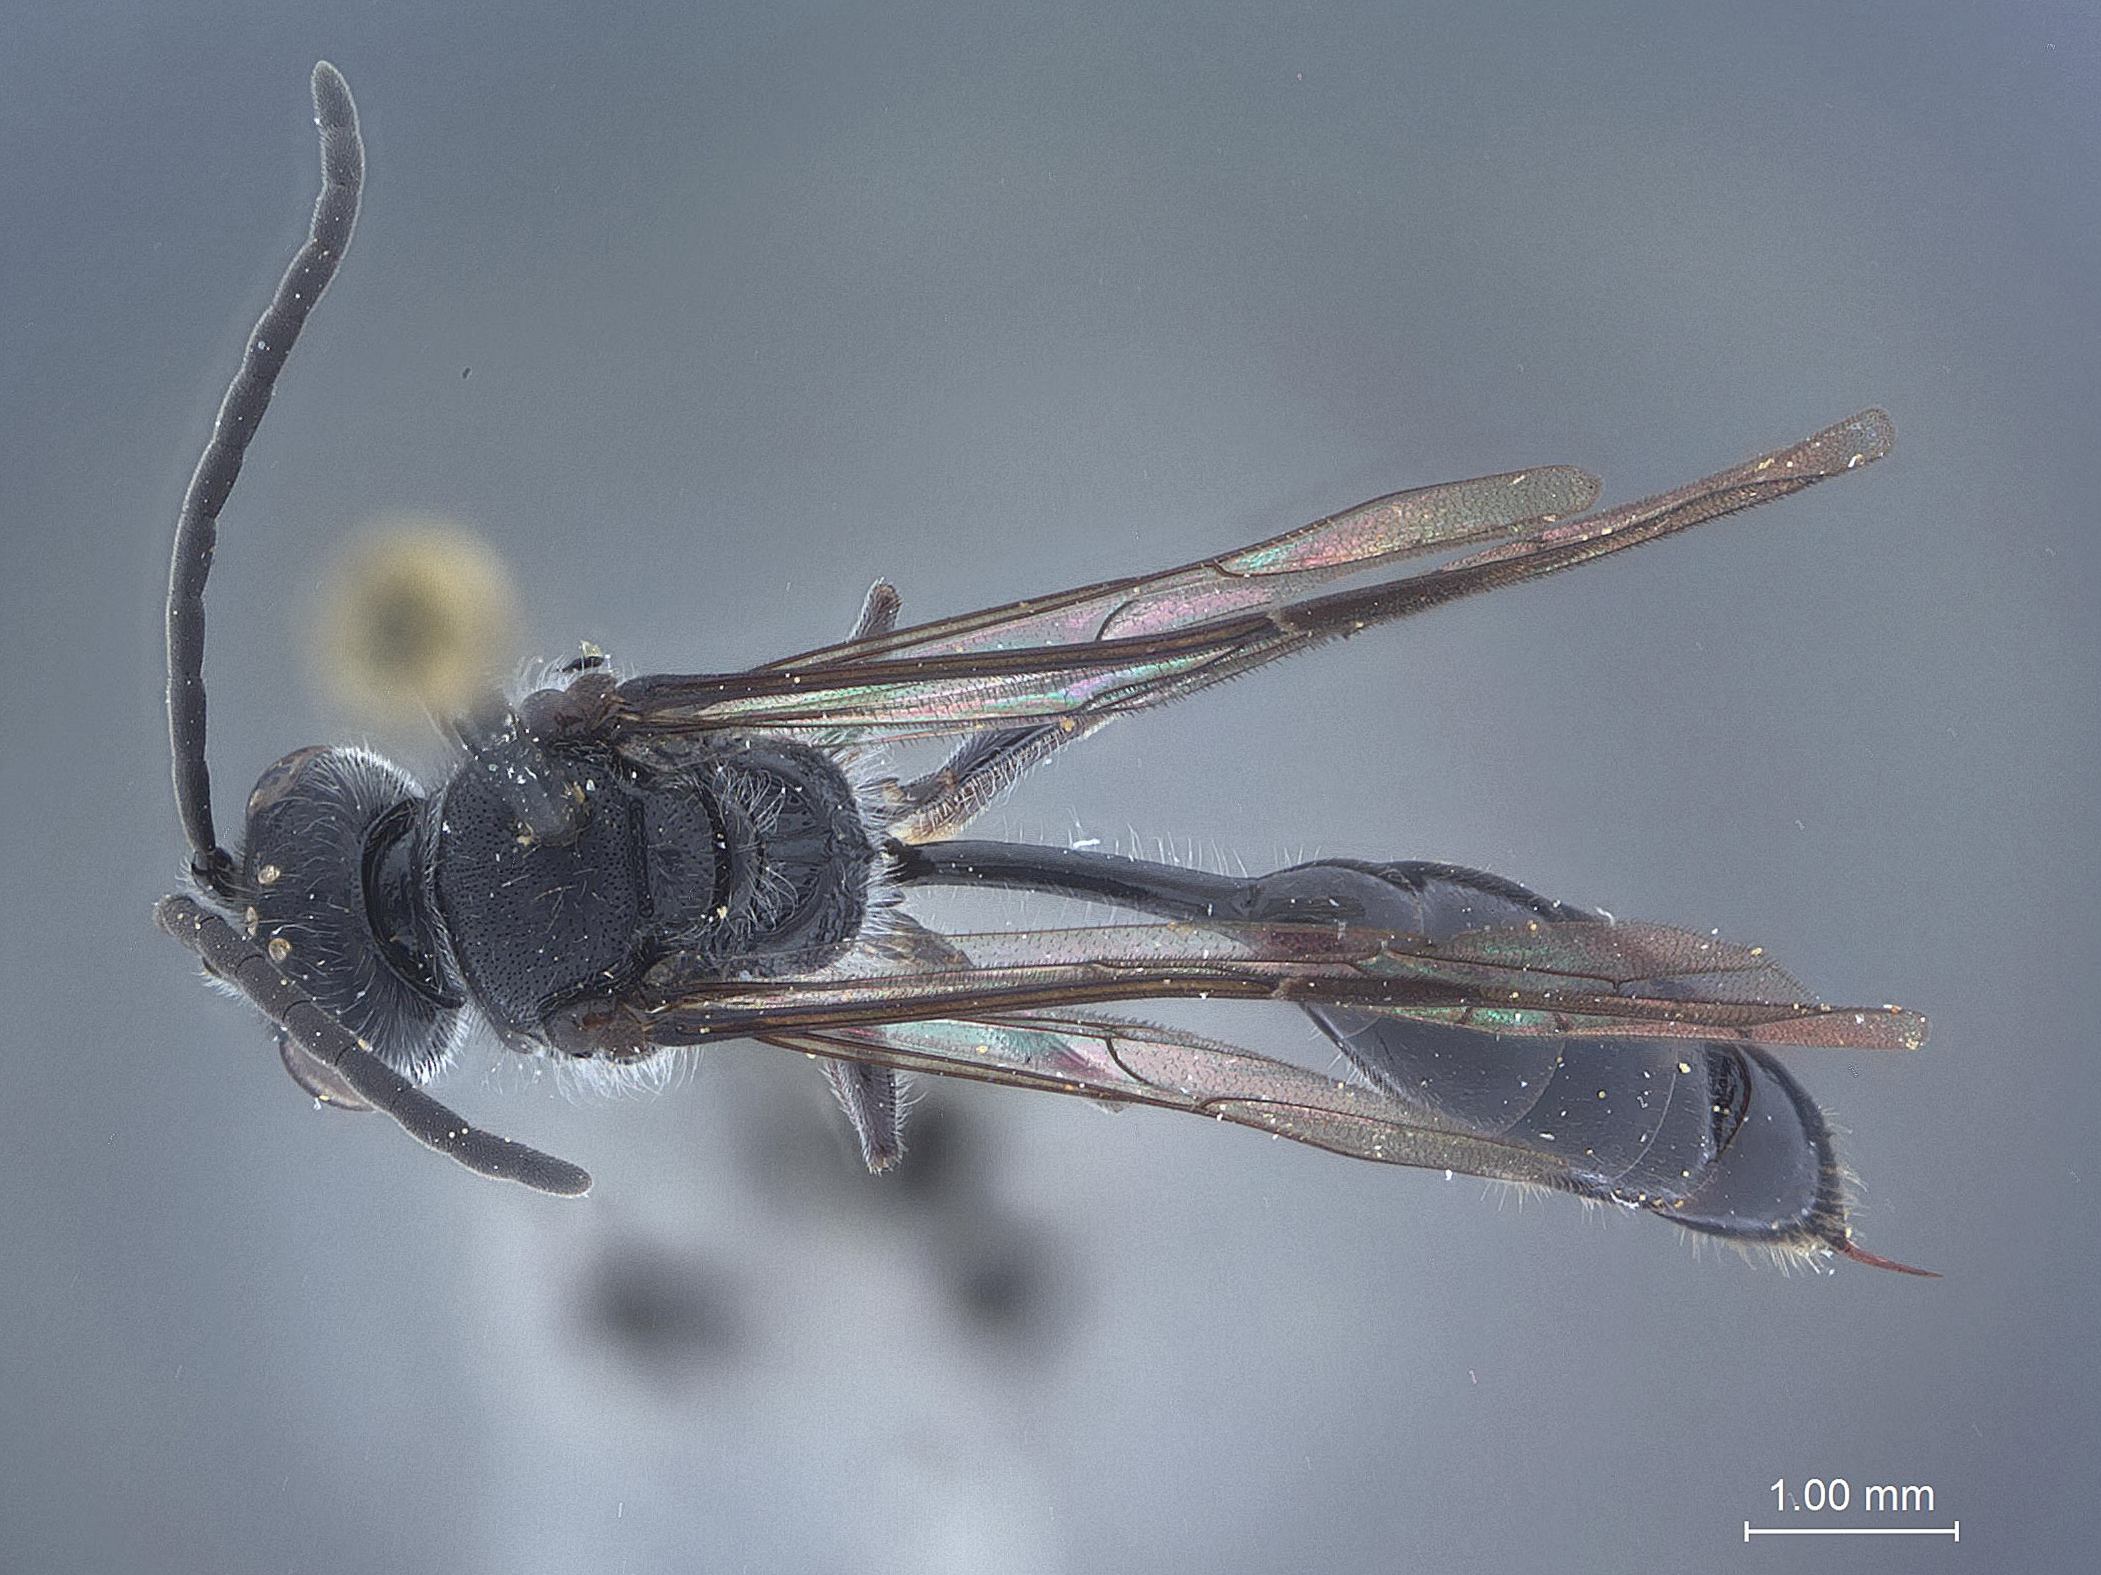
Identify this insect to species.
Psen shukuzanus
